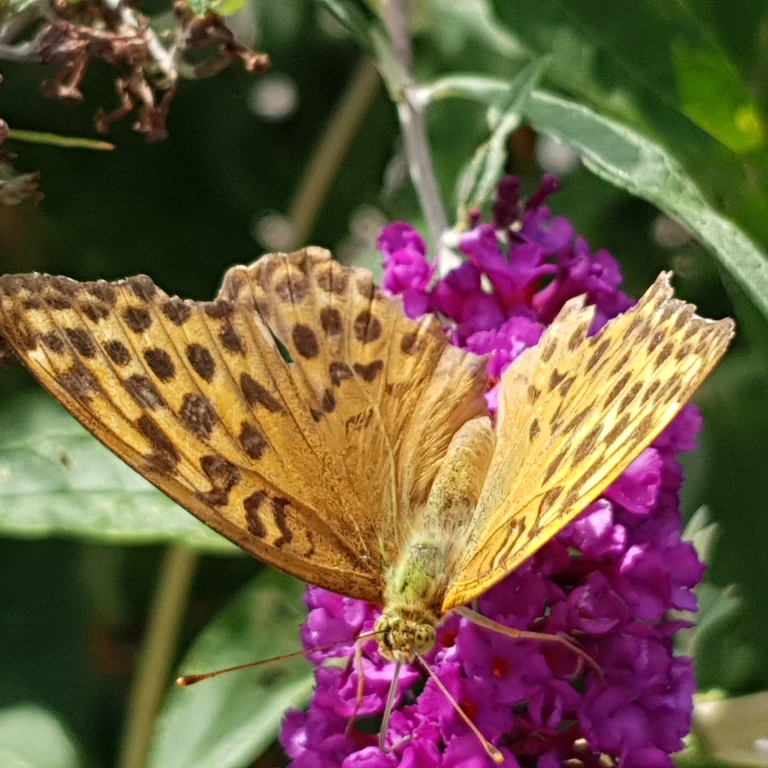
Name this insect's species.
Argynnis paphia
